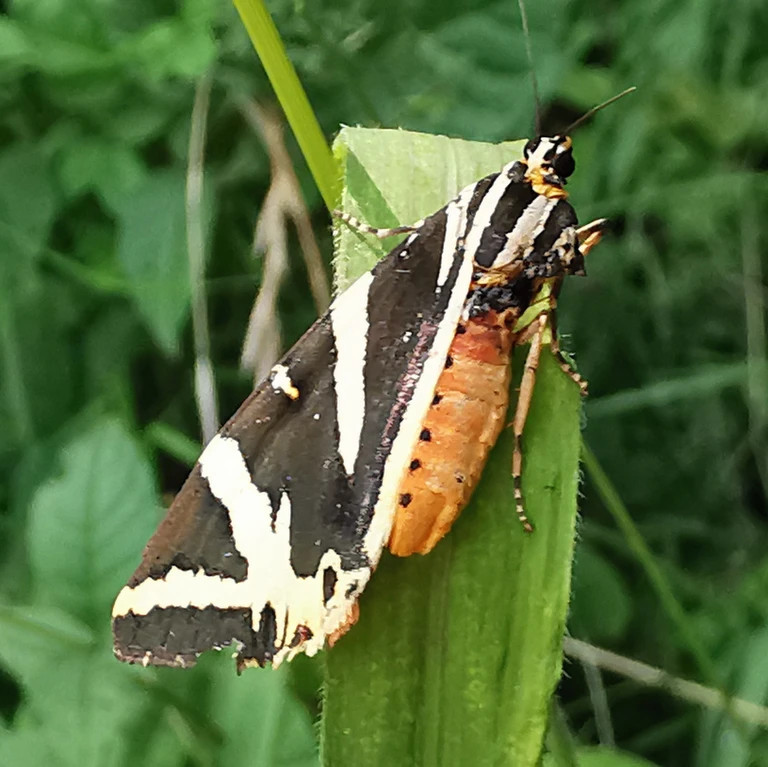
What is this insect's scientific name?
Euplagia quadripunctaria
